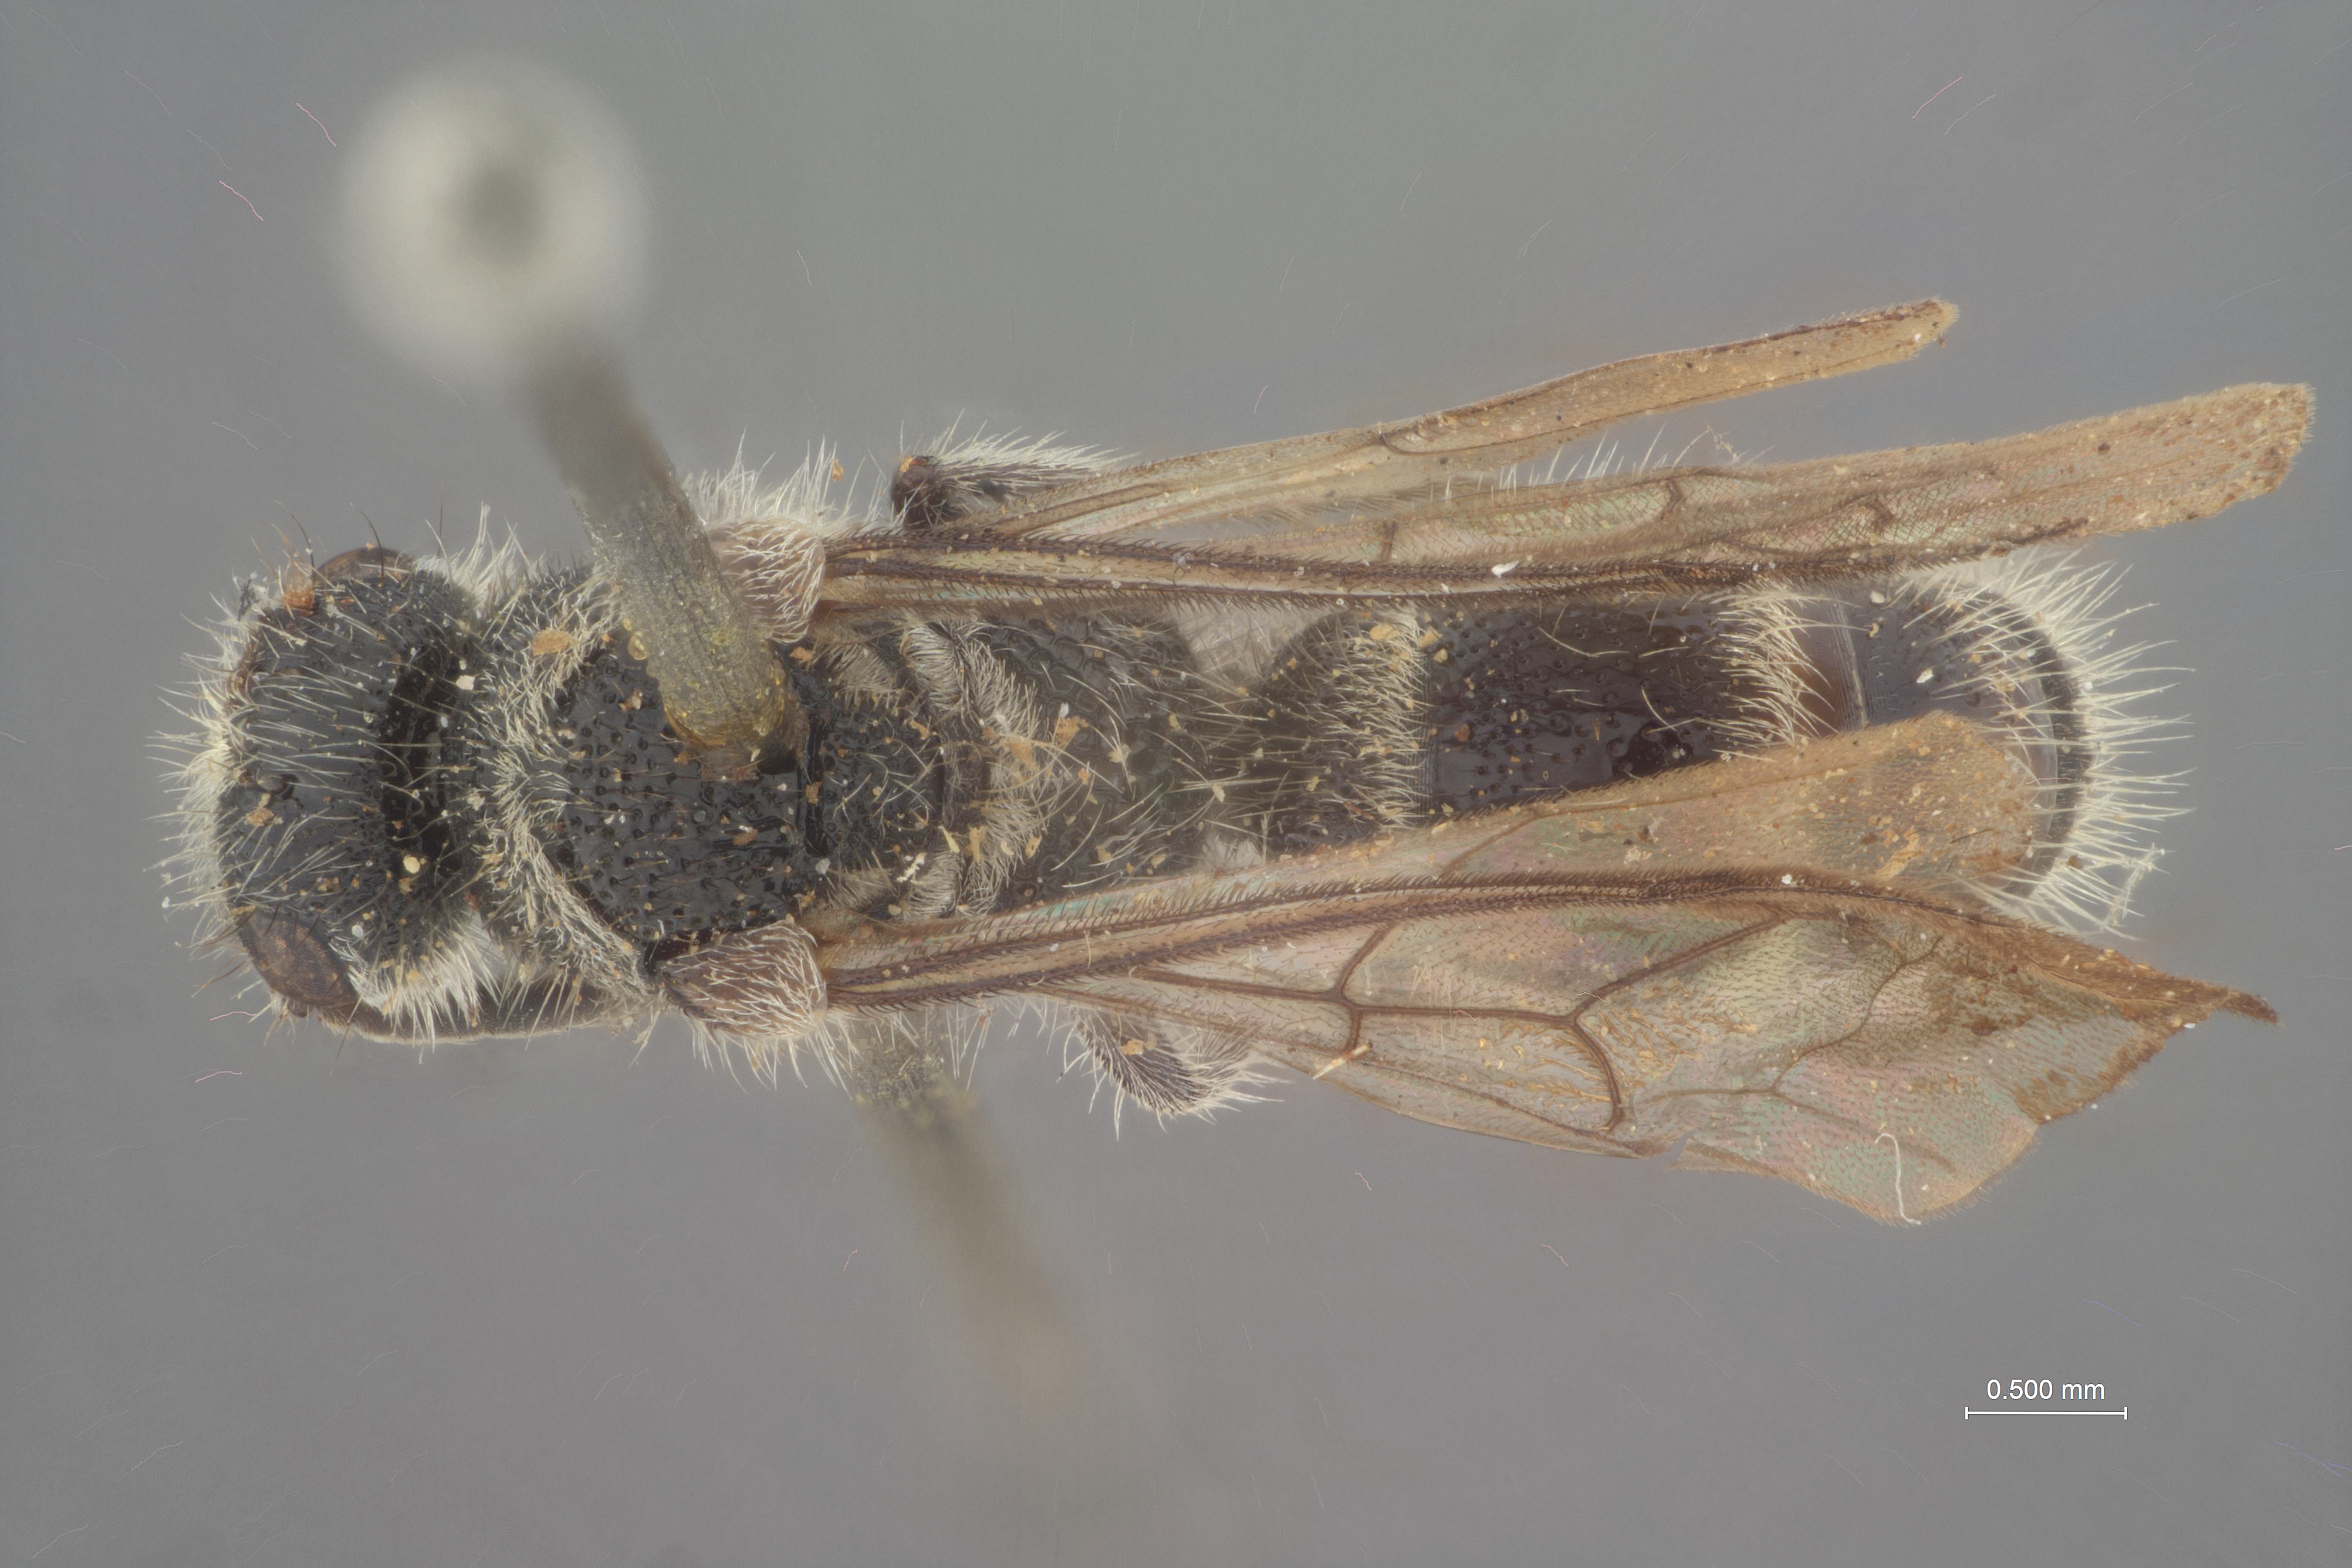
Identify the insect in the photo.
Smicromyrme bakeri
